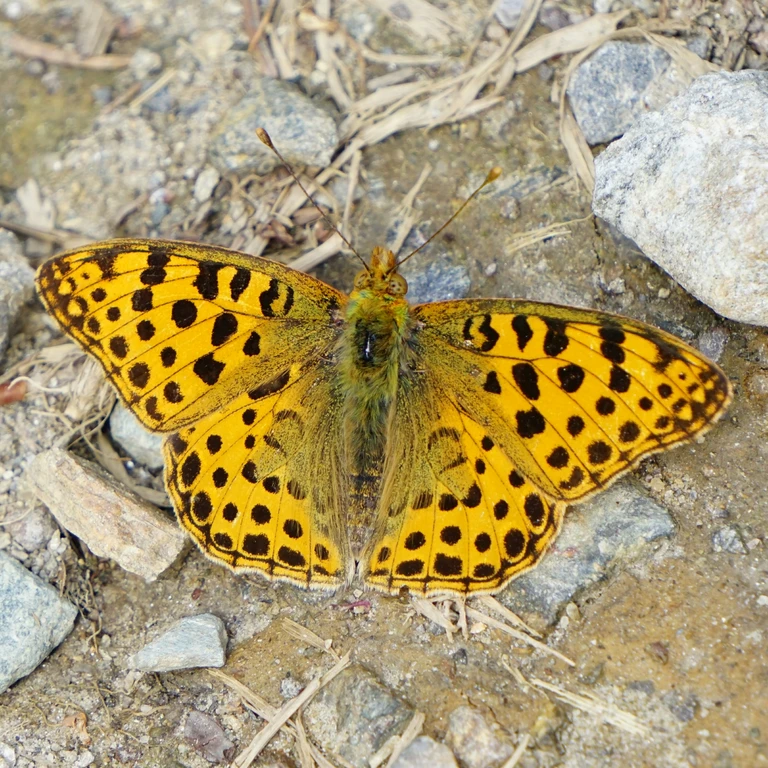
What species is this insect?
Issoria lathonia
